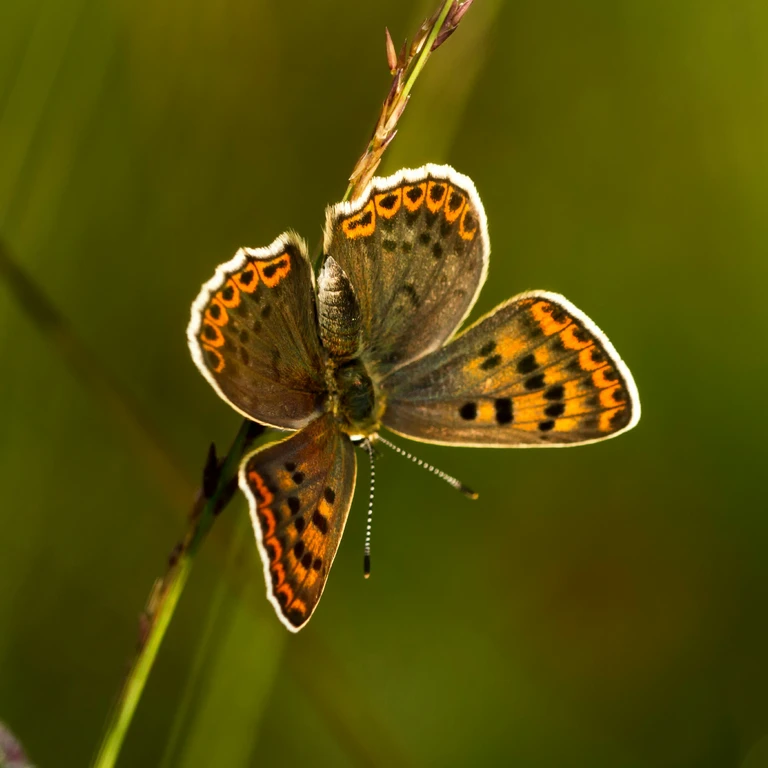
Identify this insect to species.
Lycaena tityrus (also Loweia tityrus)
